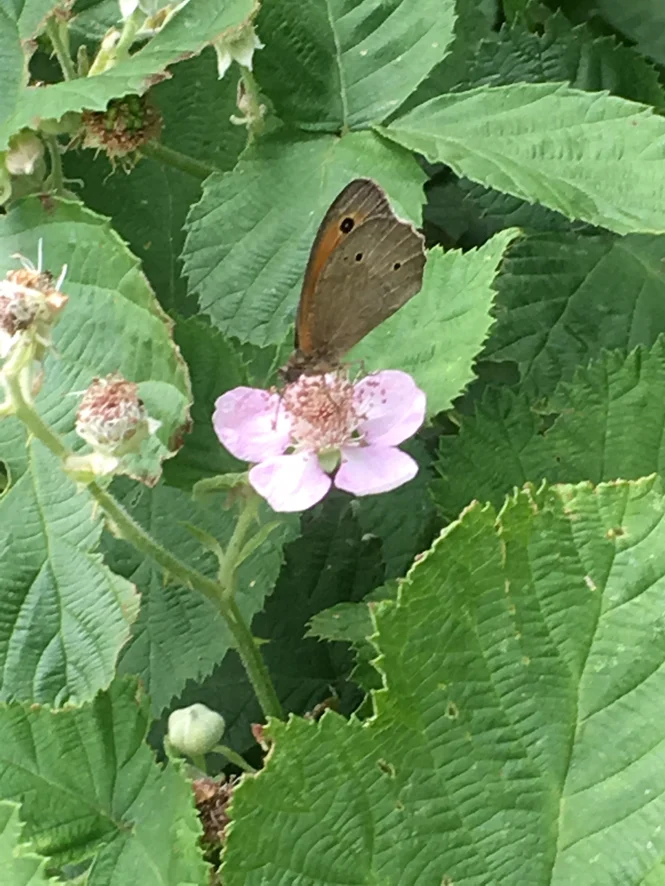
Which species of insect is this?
Maniola jurtina
